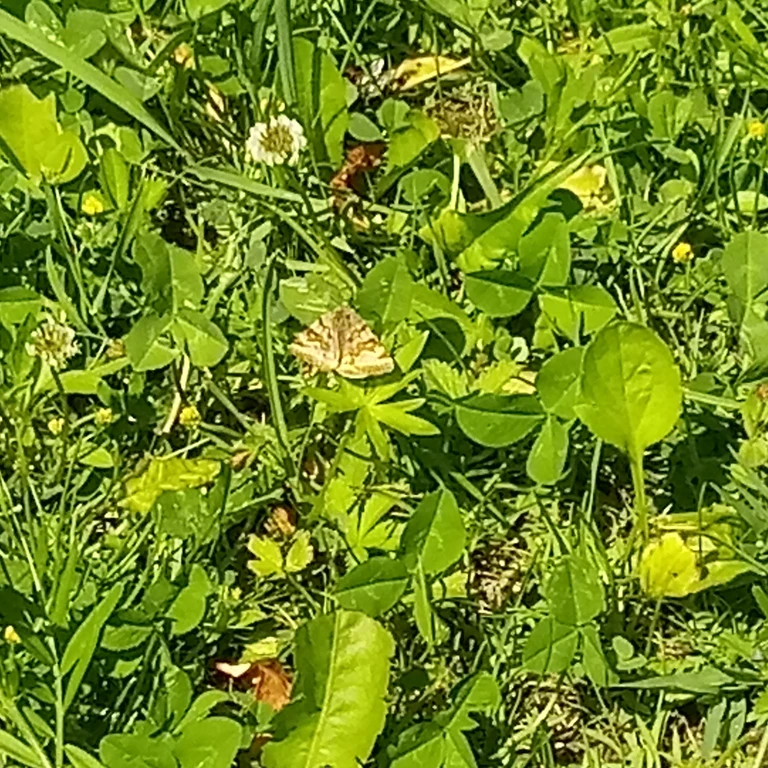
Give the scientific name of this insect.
Euclidia glyphica
